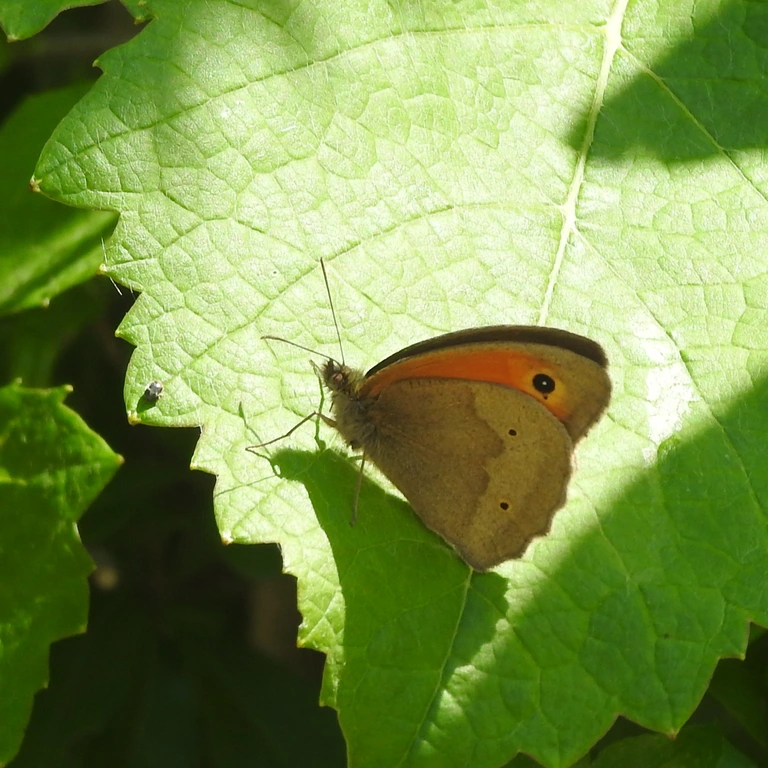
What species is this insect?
Maniola jurtina
